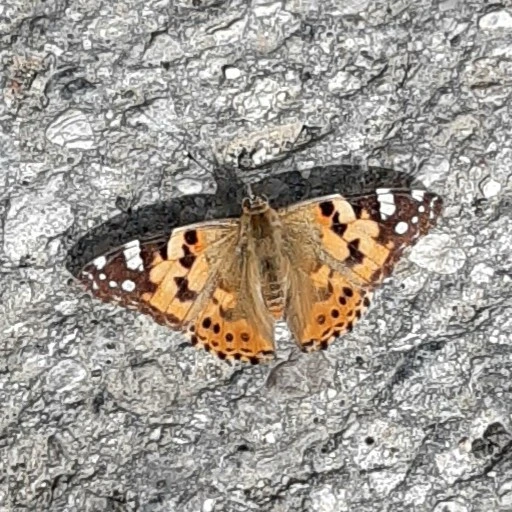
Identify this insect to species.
Vanessa cardui
